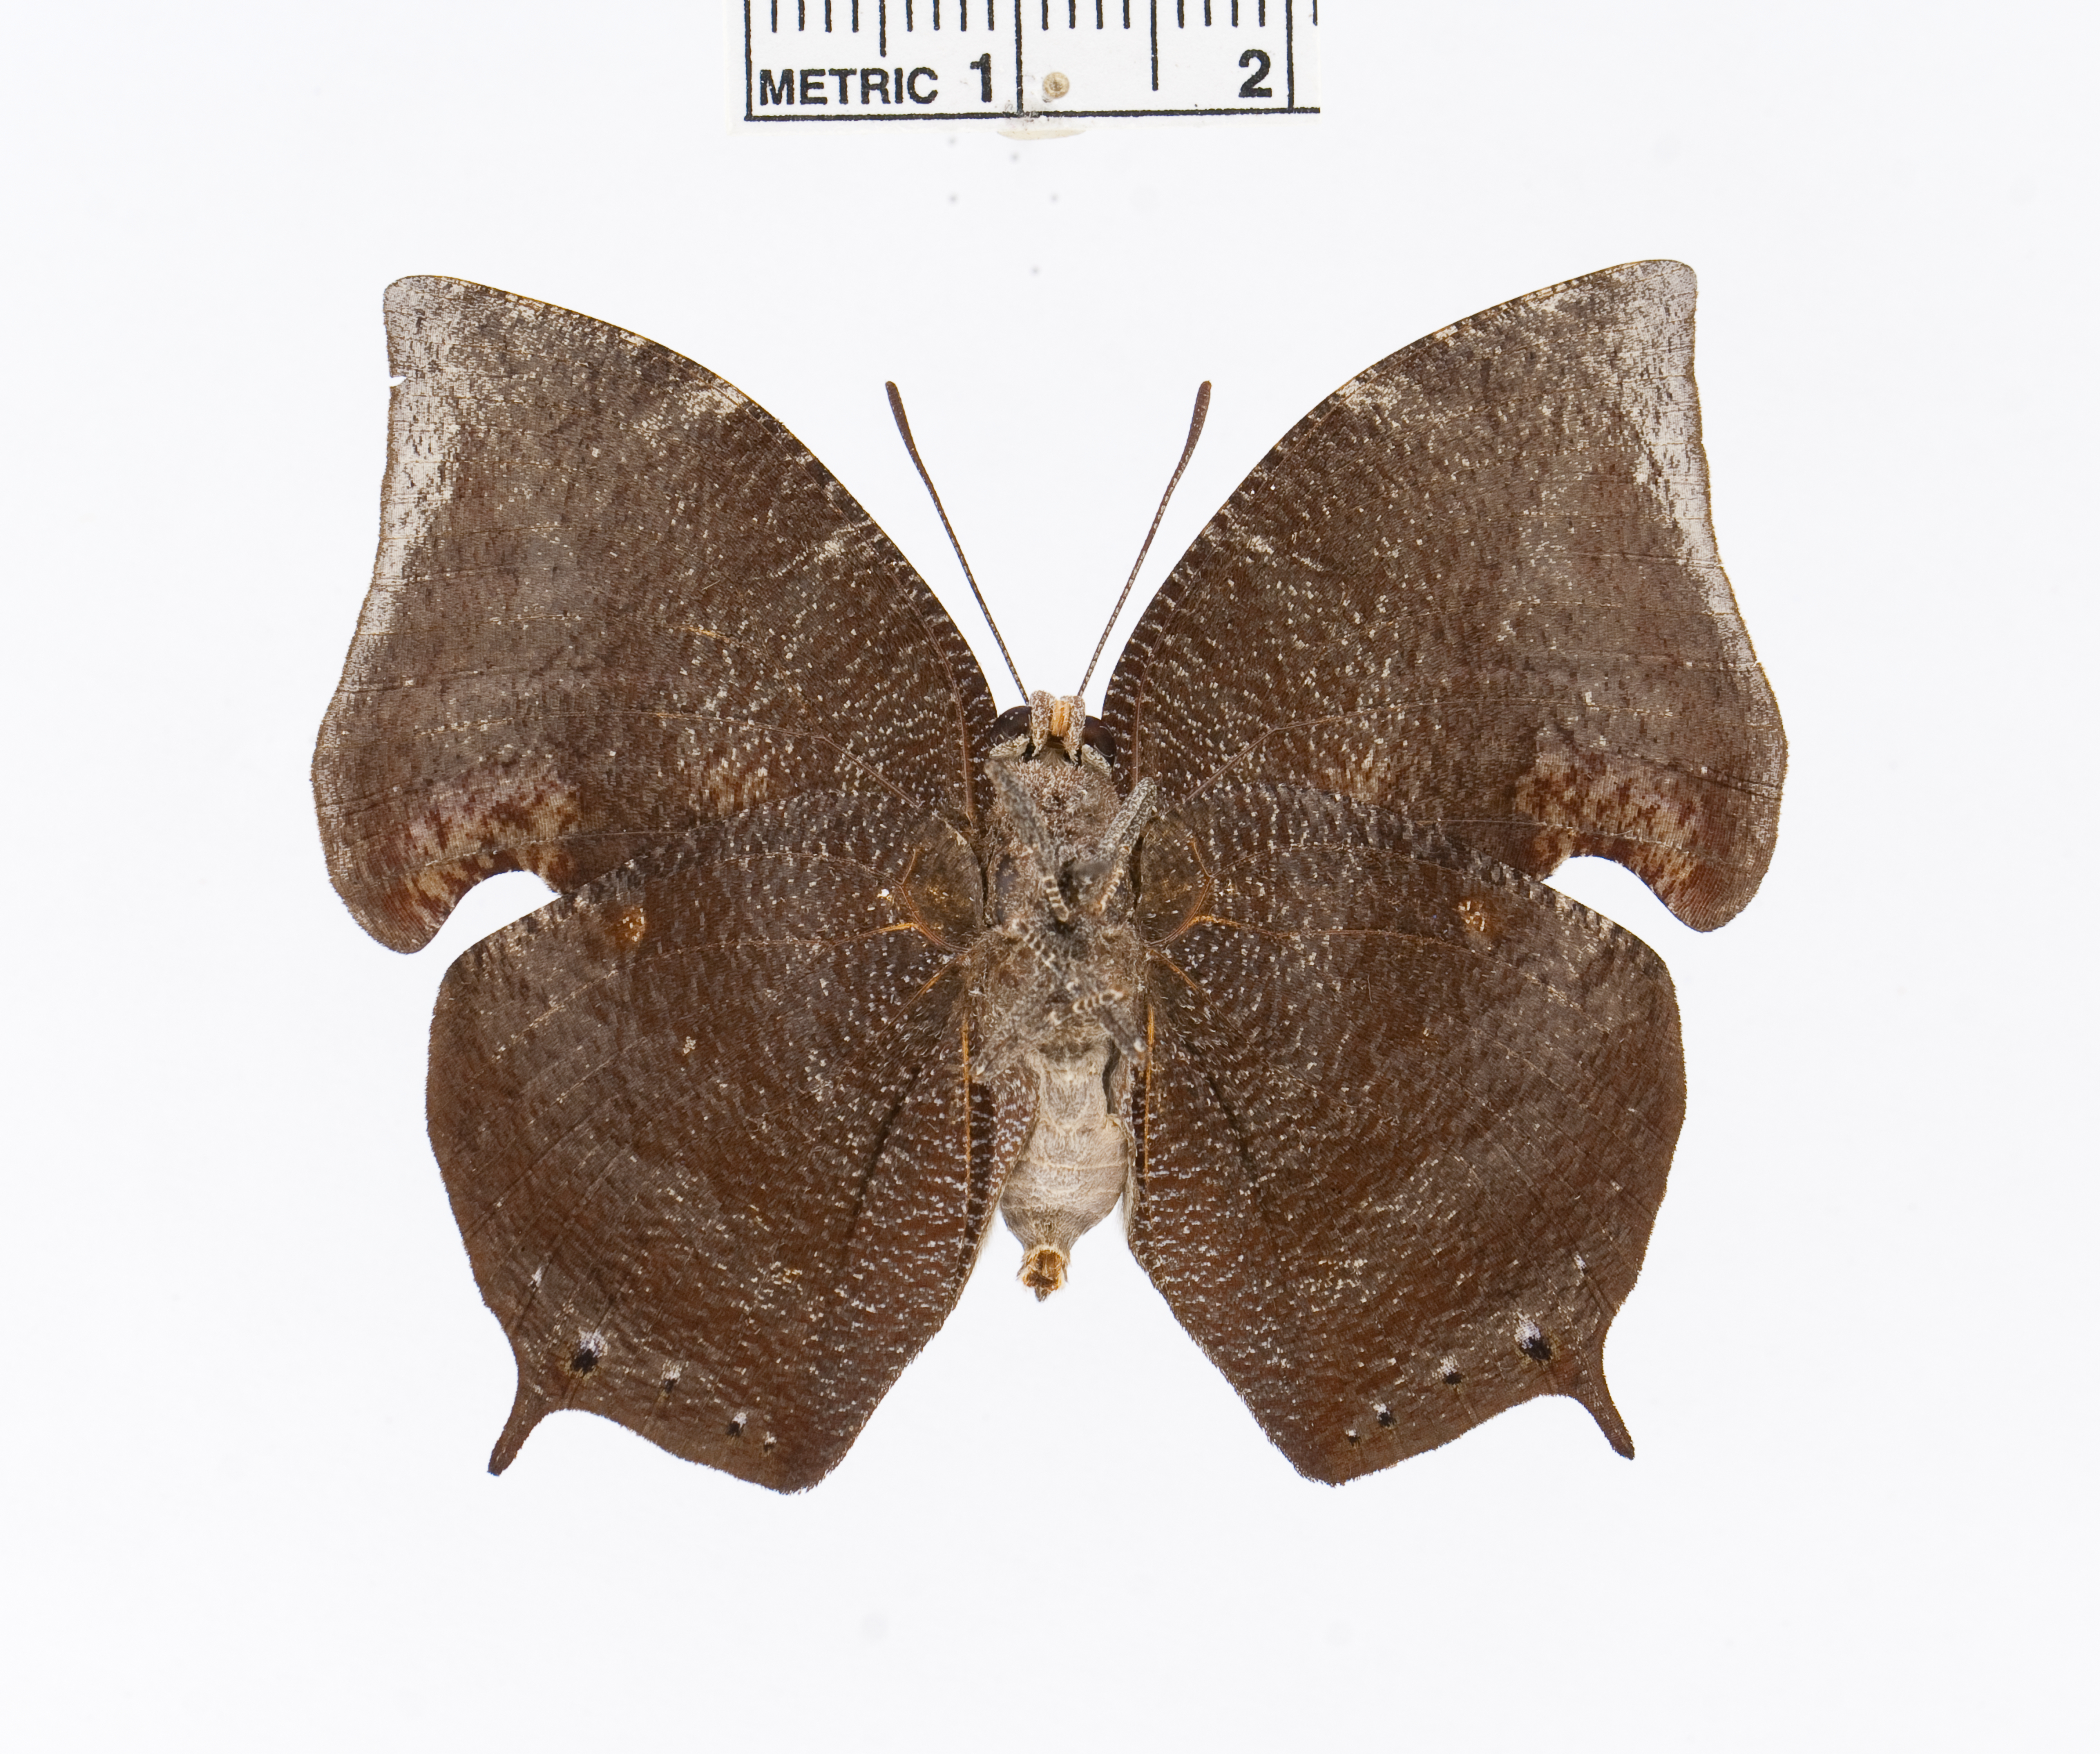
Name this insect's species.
Memphis moruus
